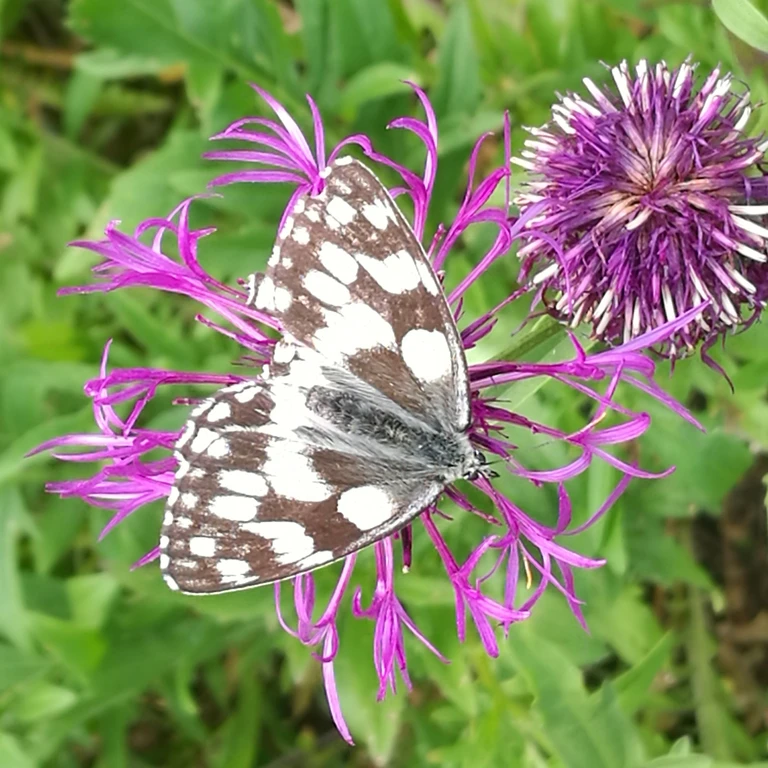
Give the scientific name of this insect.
Melanargia galathea
